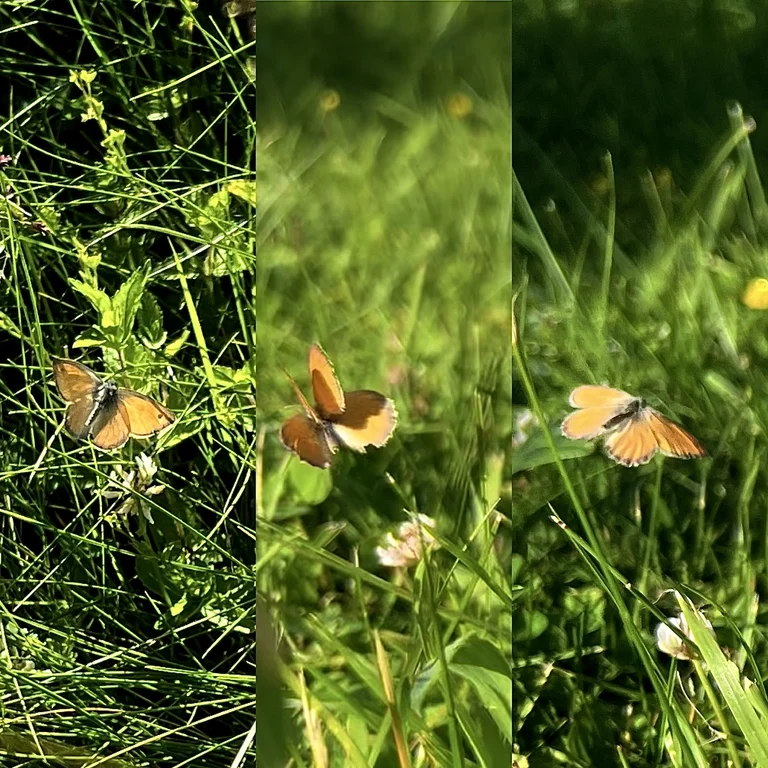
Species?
Coenonympha pamphilus
